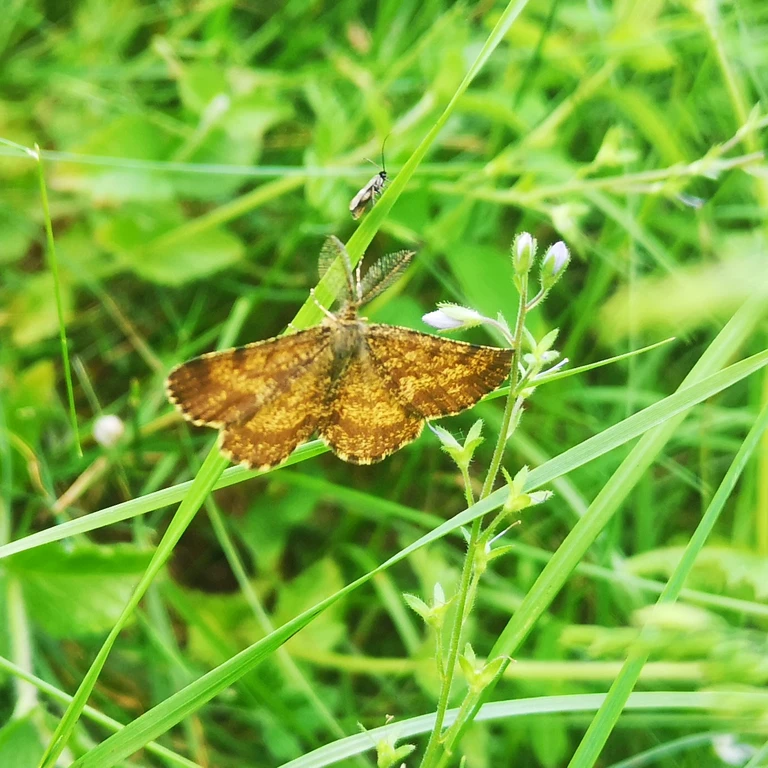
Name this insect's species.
Ematurga atomaria
